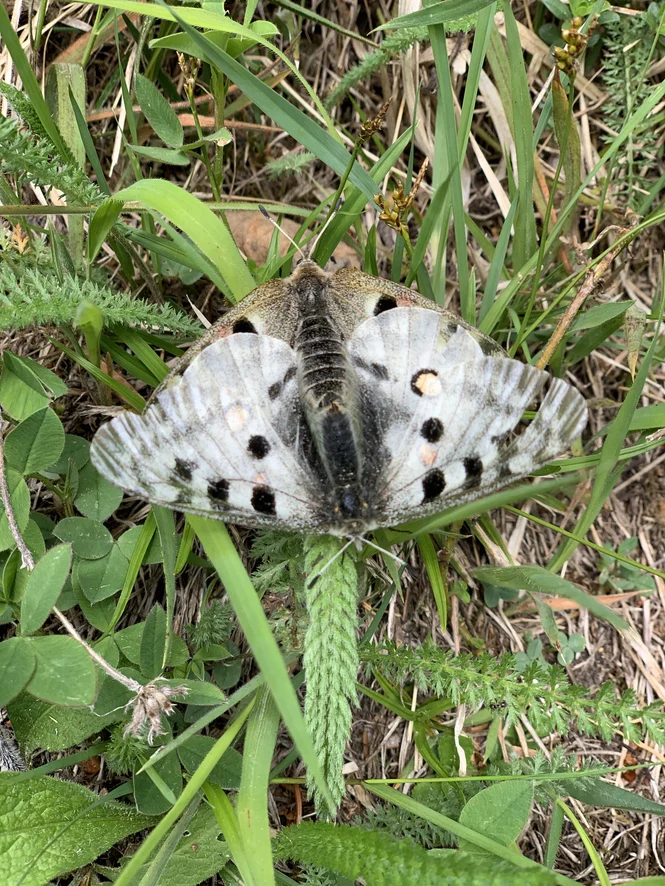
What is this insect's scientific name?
Parnassius apollo
